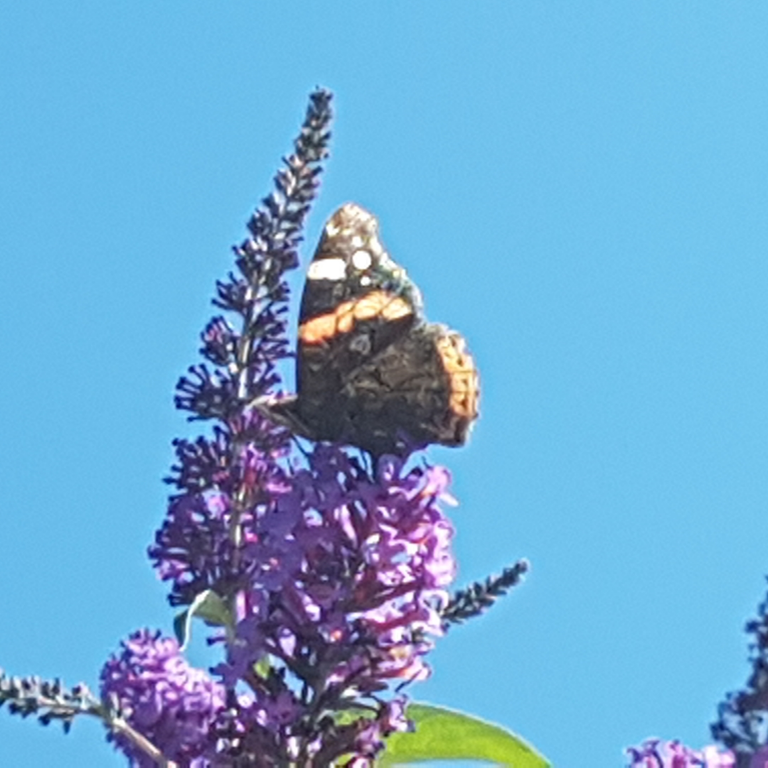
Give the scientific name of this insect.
Vanessa atalanta
